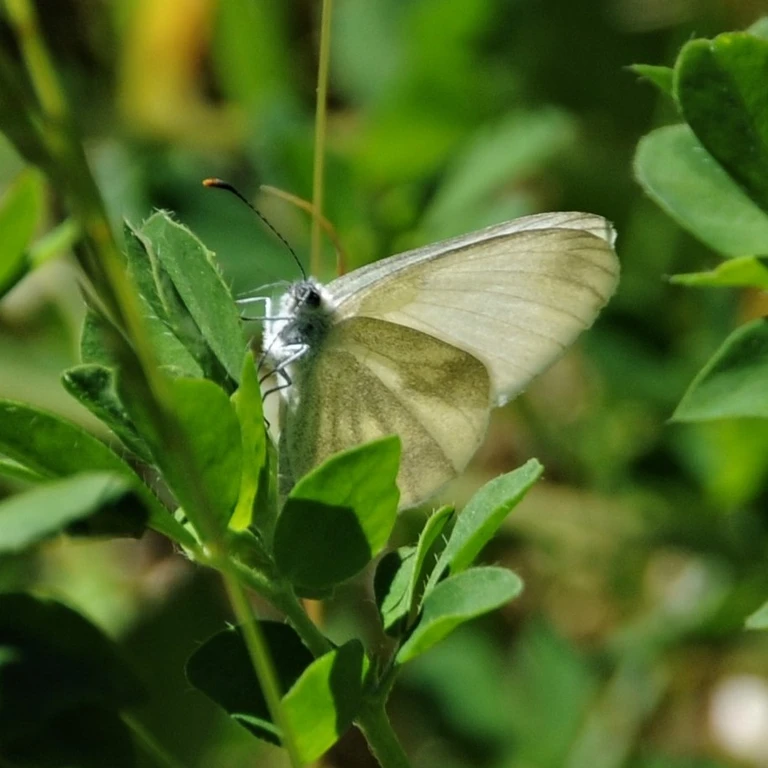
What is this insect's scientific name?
Leptidea sinapis/juvernica
